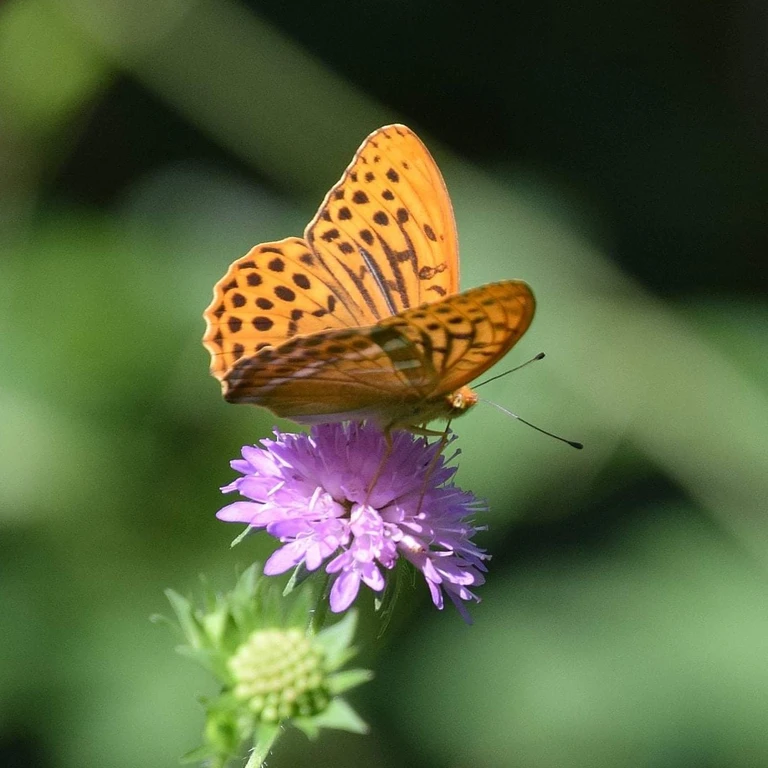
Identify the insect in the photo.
Argynnis paphia
